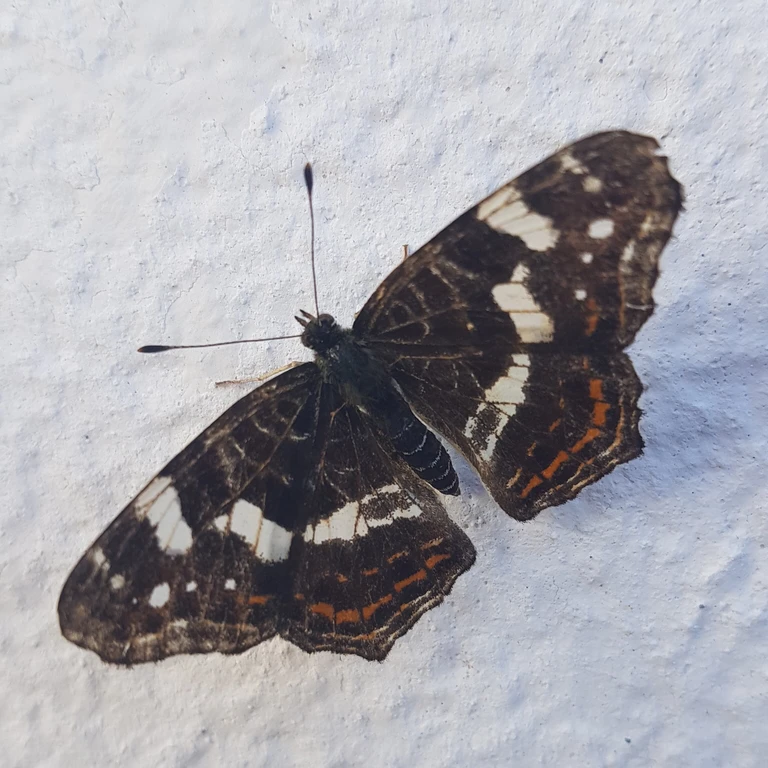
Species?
Araschnia levana
